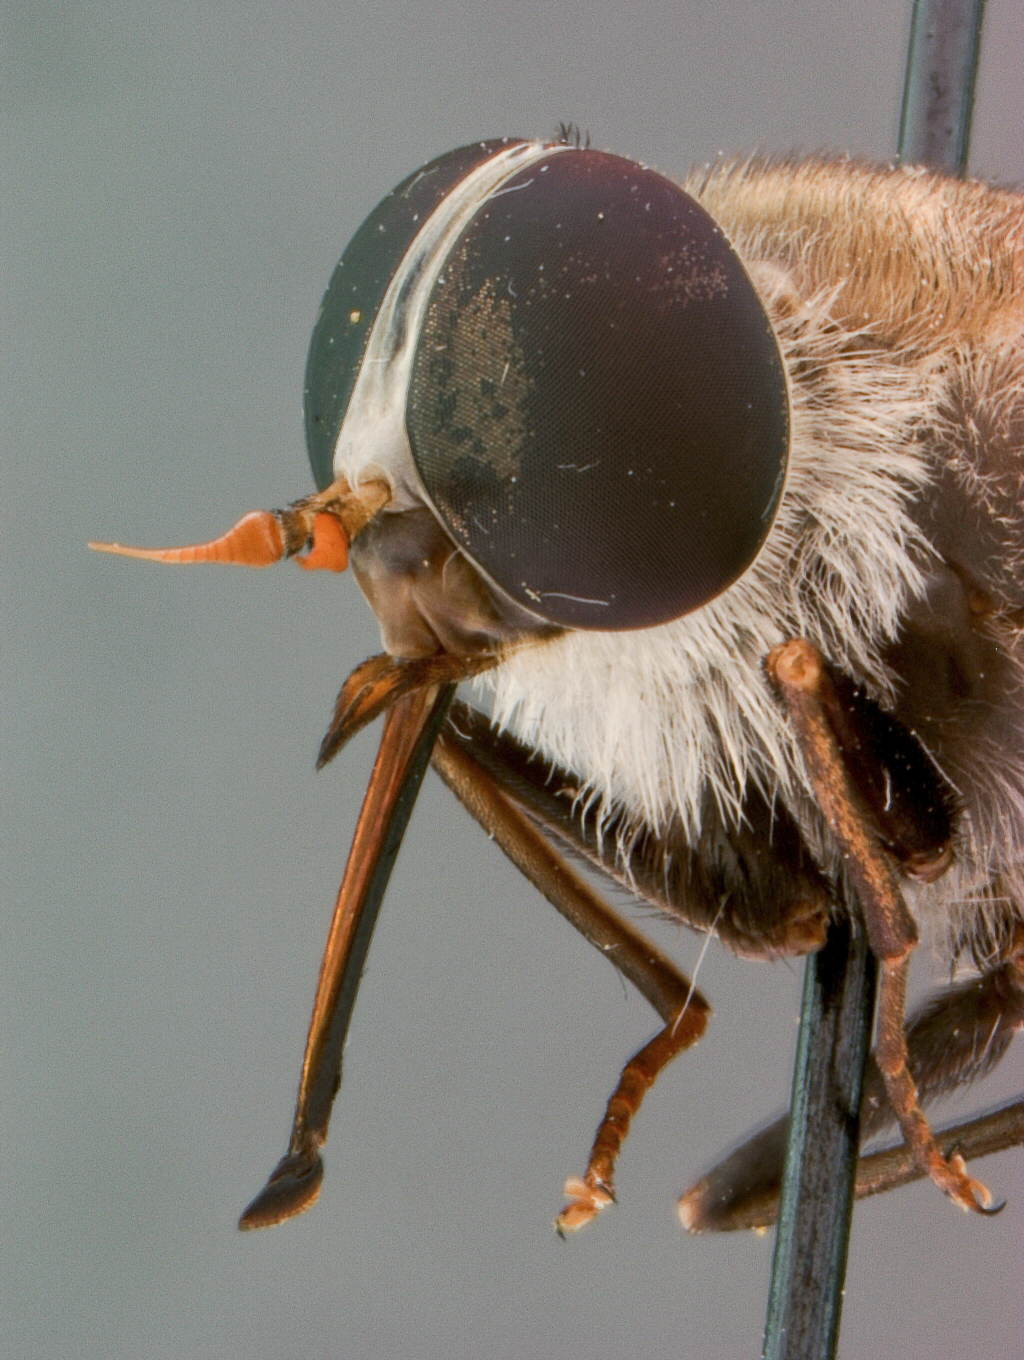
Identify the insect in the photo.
Esenbeckia weemsi
